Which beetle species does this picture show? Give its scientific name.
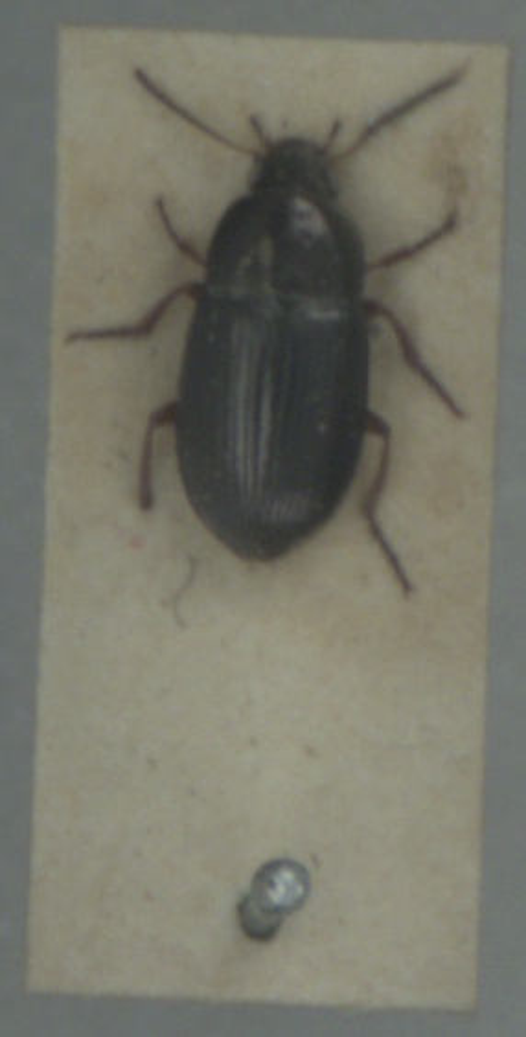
Amara anthobia
